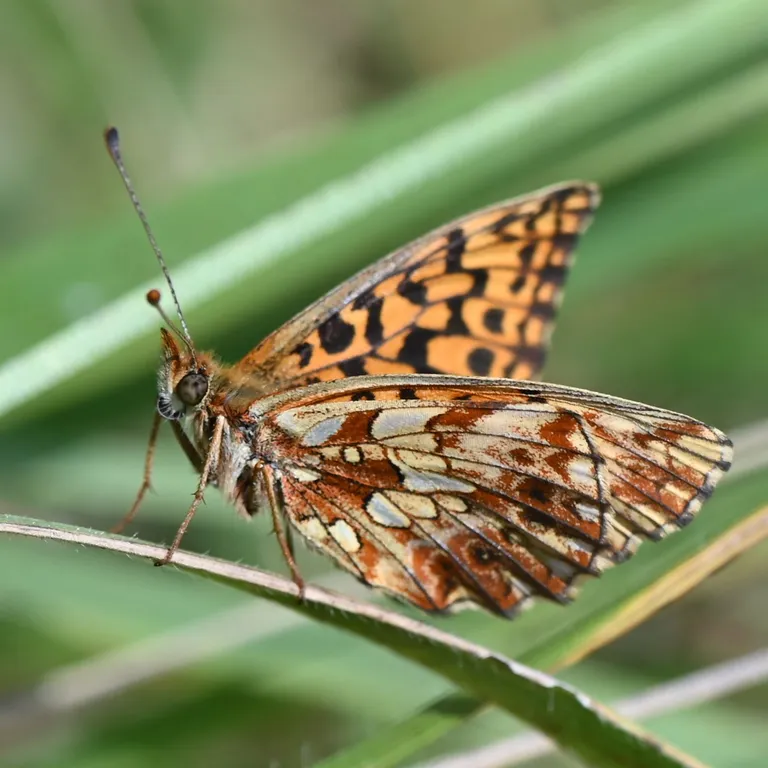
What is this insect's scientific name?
Boloria dia
